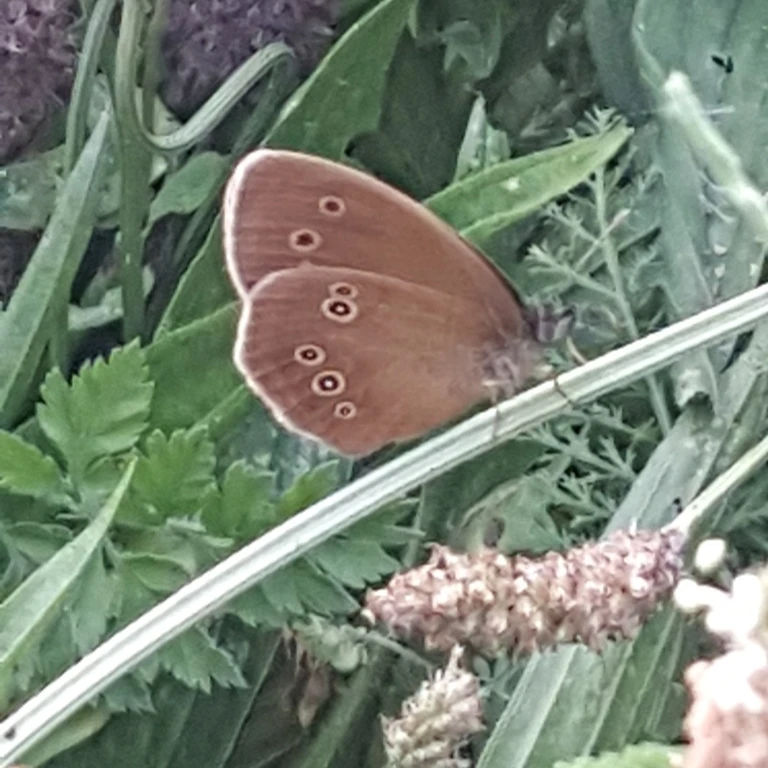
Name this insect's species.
Aphantopus hyperantus
